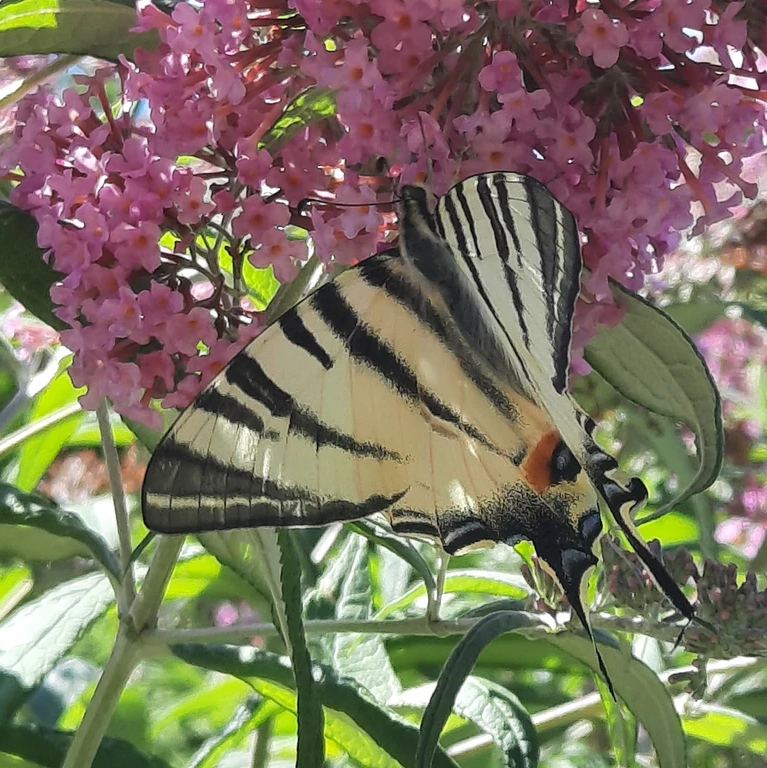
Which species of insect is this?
Iphiclides podalirius
